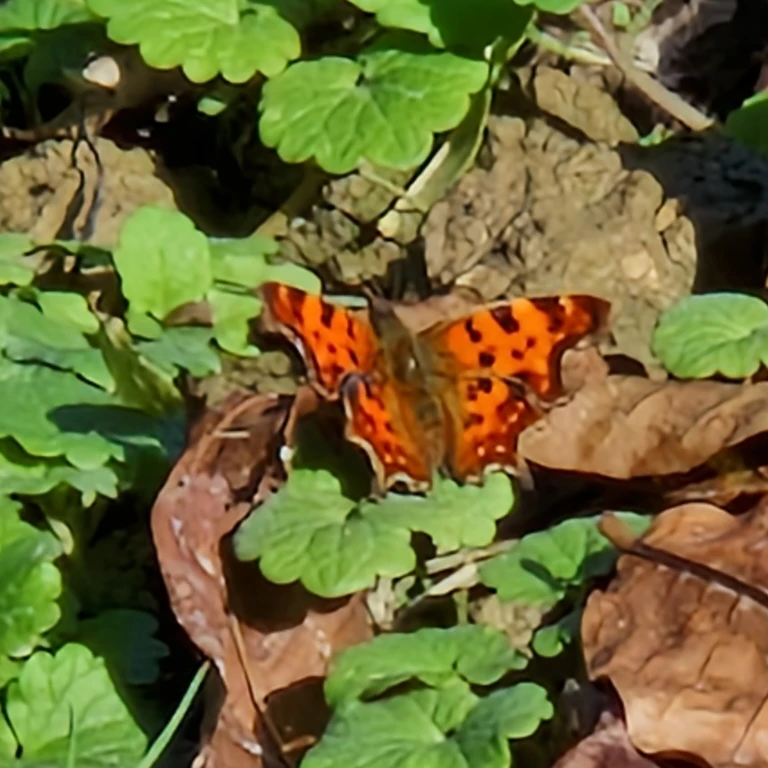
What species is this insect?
Polygonia c-album
